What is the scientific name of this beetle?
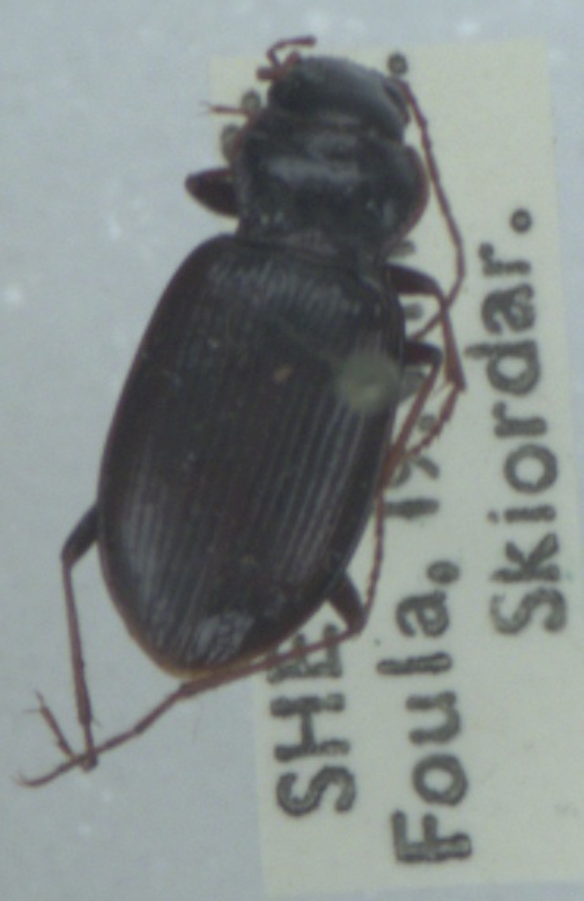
Nebria salina
